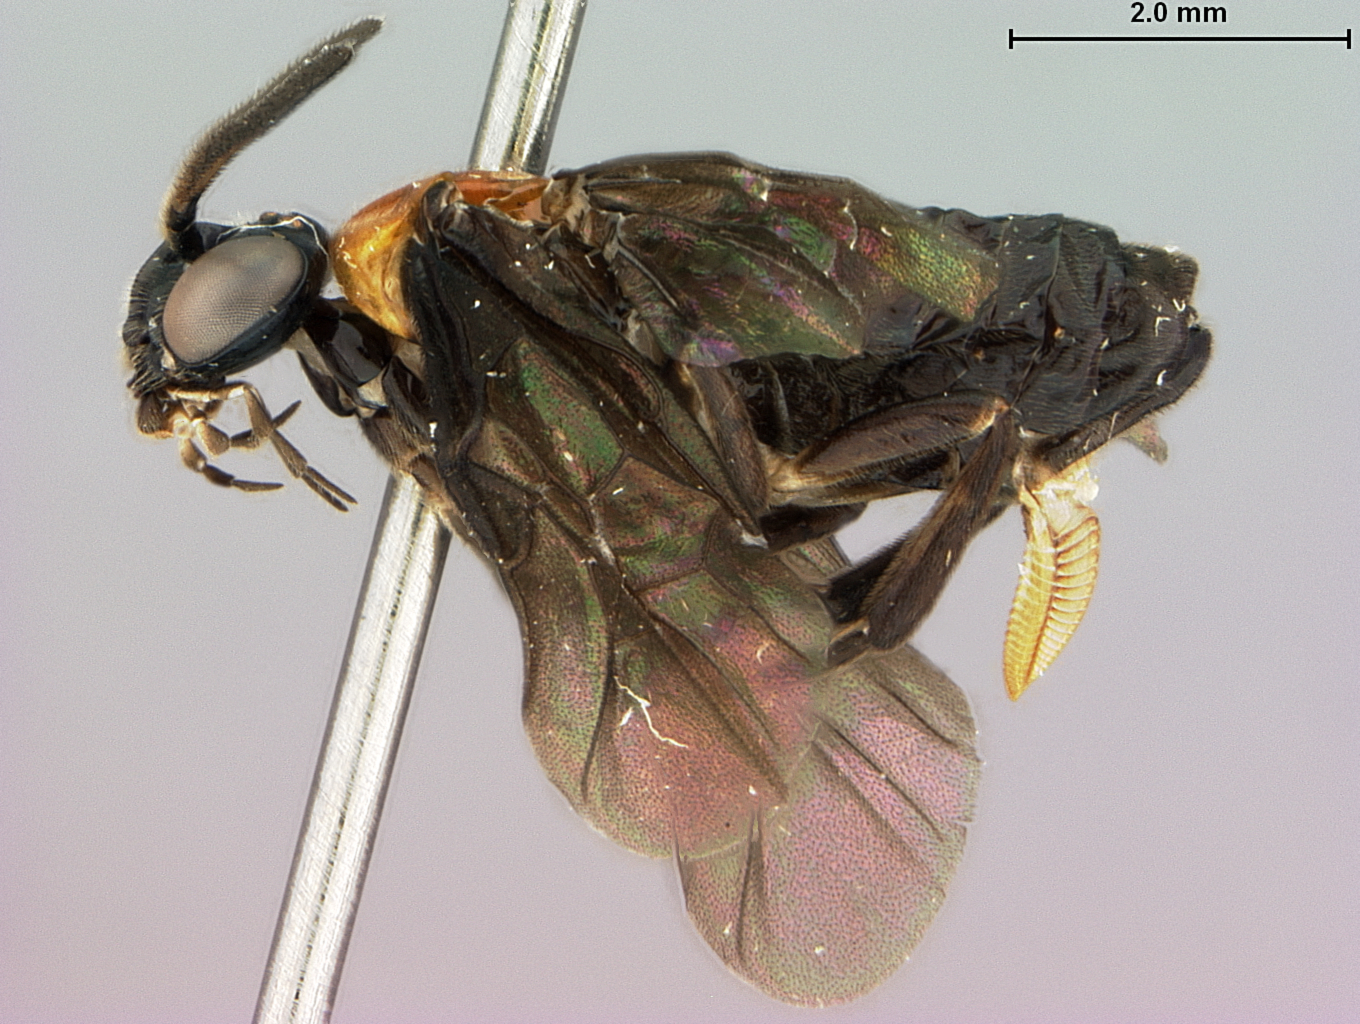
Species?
Acrogymnia palama
